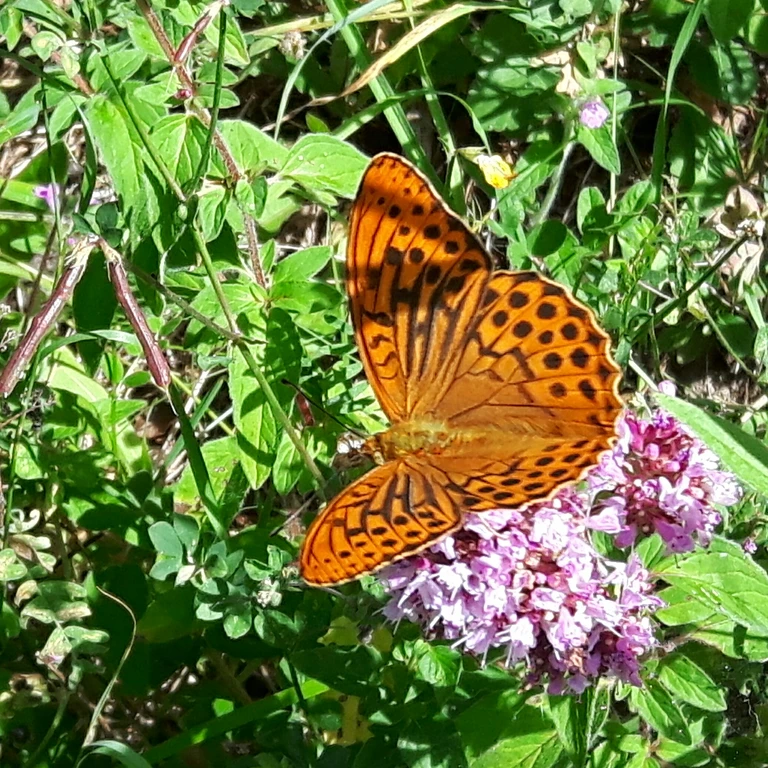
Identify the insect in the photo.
Argynnis paphia
